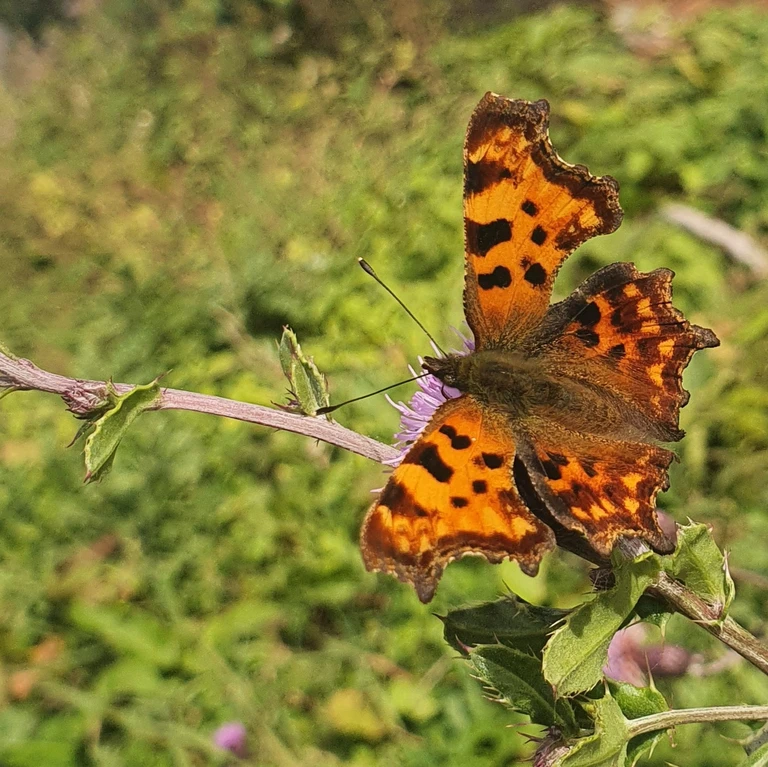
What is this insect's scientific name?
Polygonia c-album
